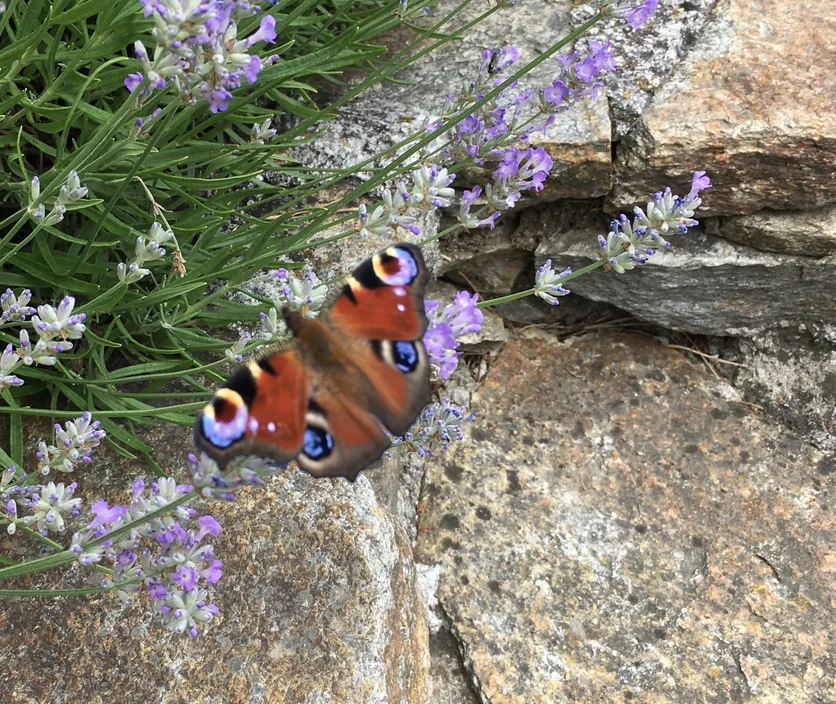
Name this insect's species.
Aglais io
